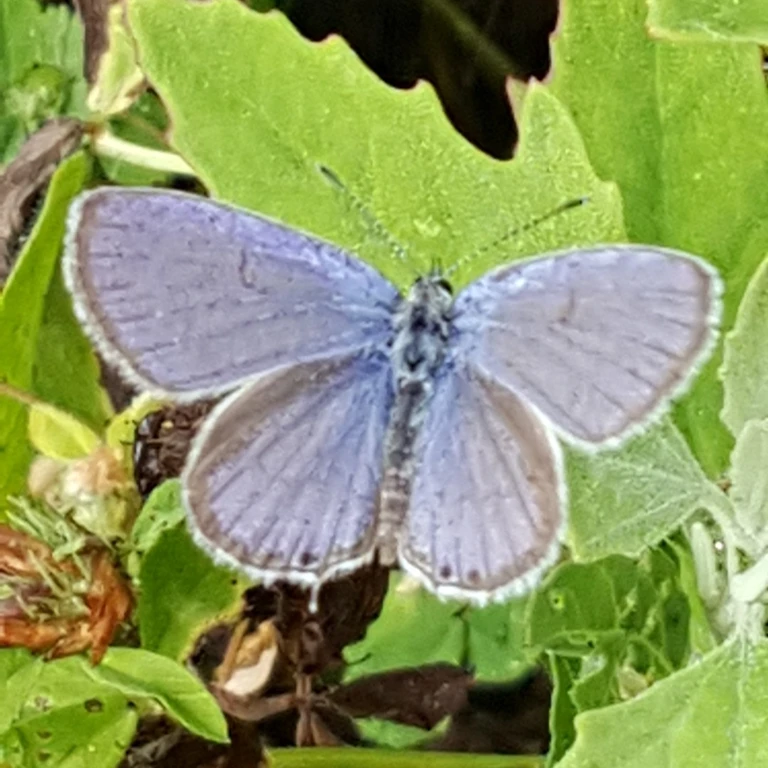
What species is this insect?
Cupido argiades (also Elkalyce argiades)
